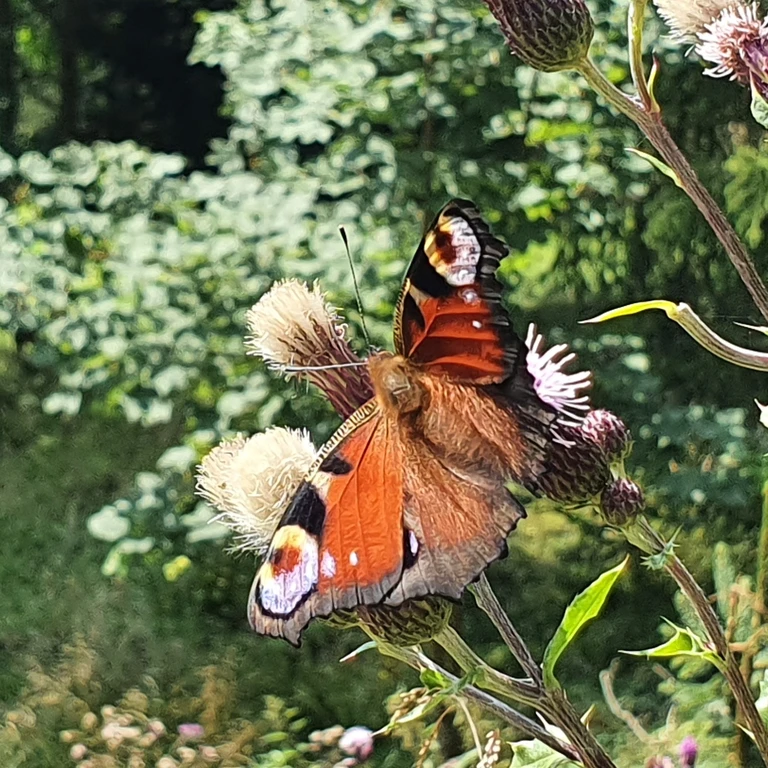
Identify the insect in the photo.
Aglais io
